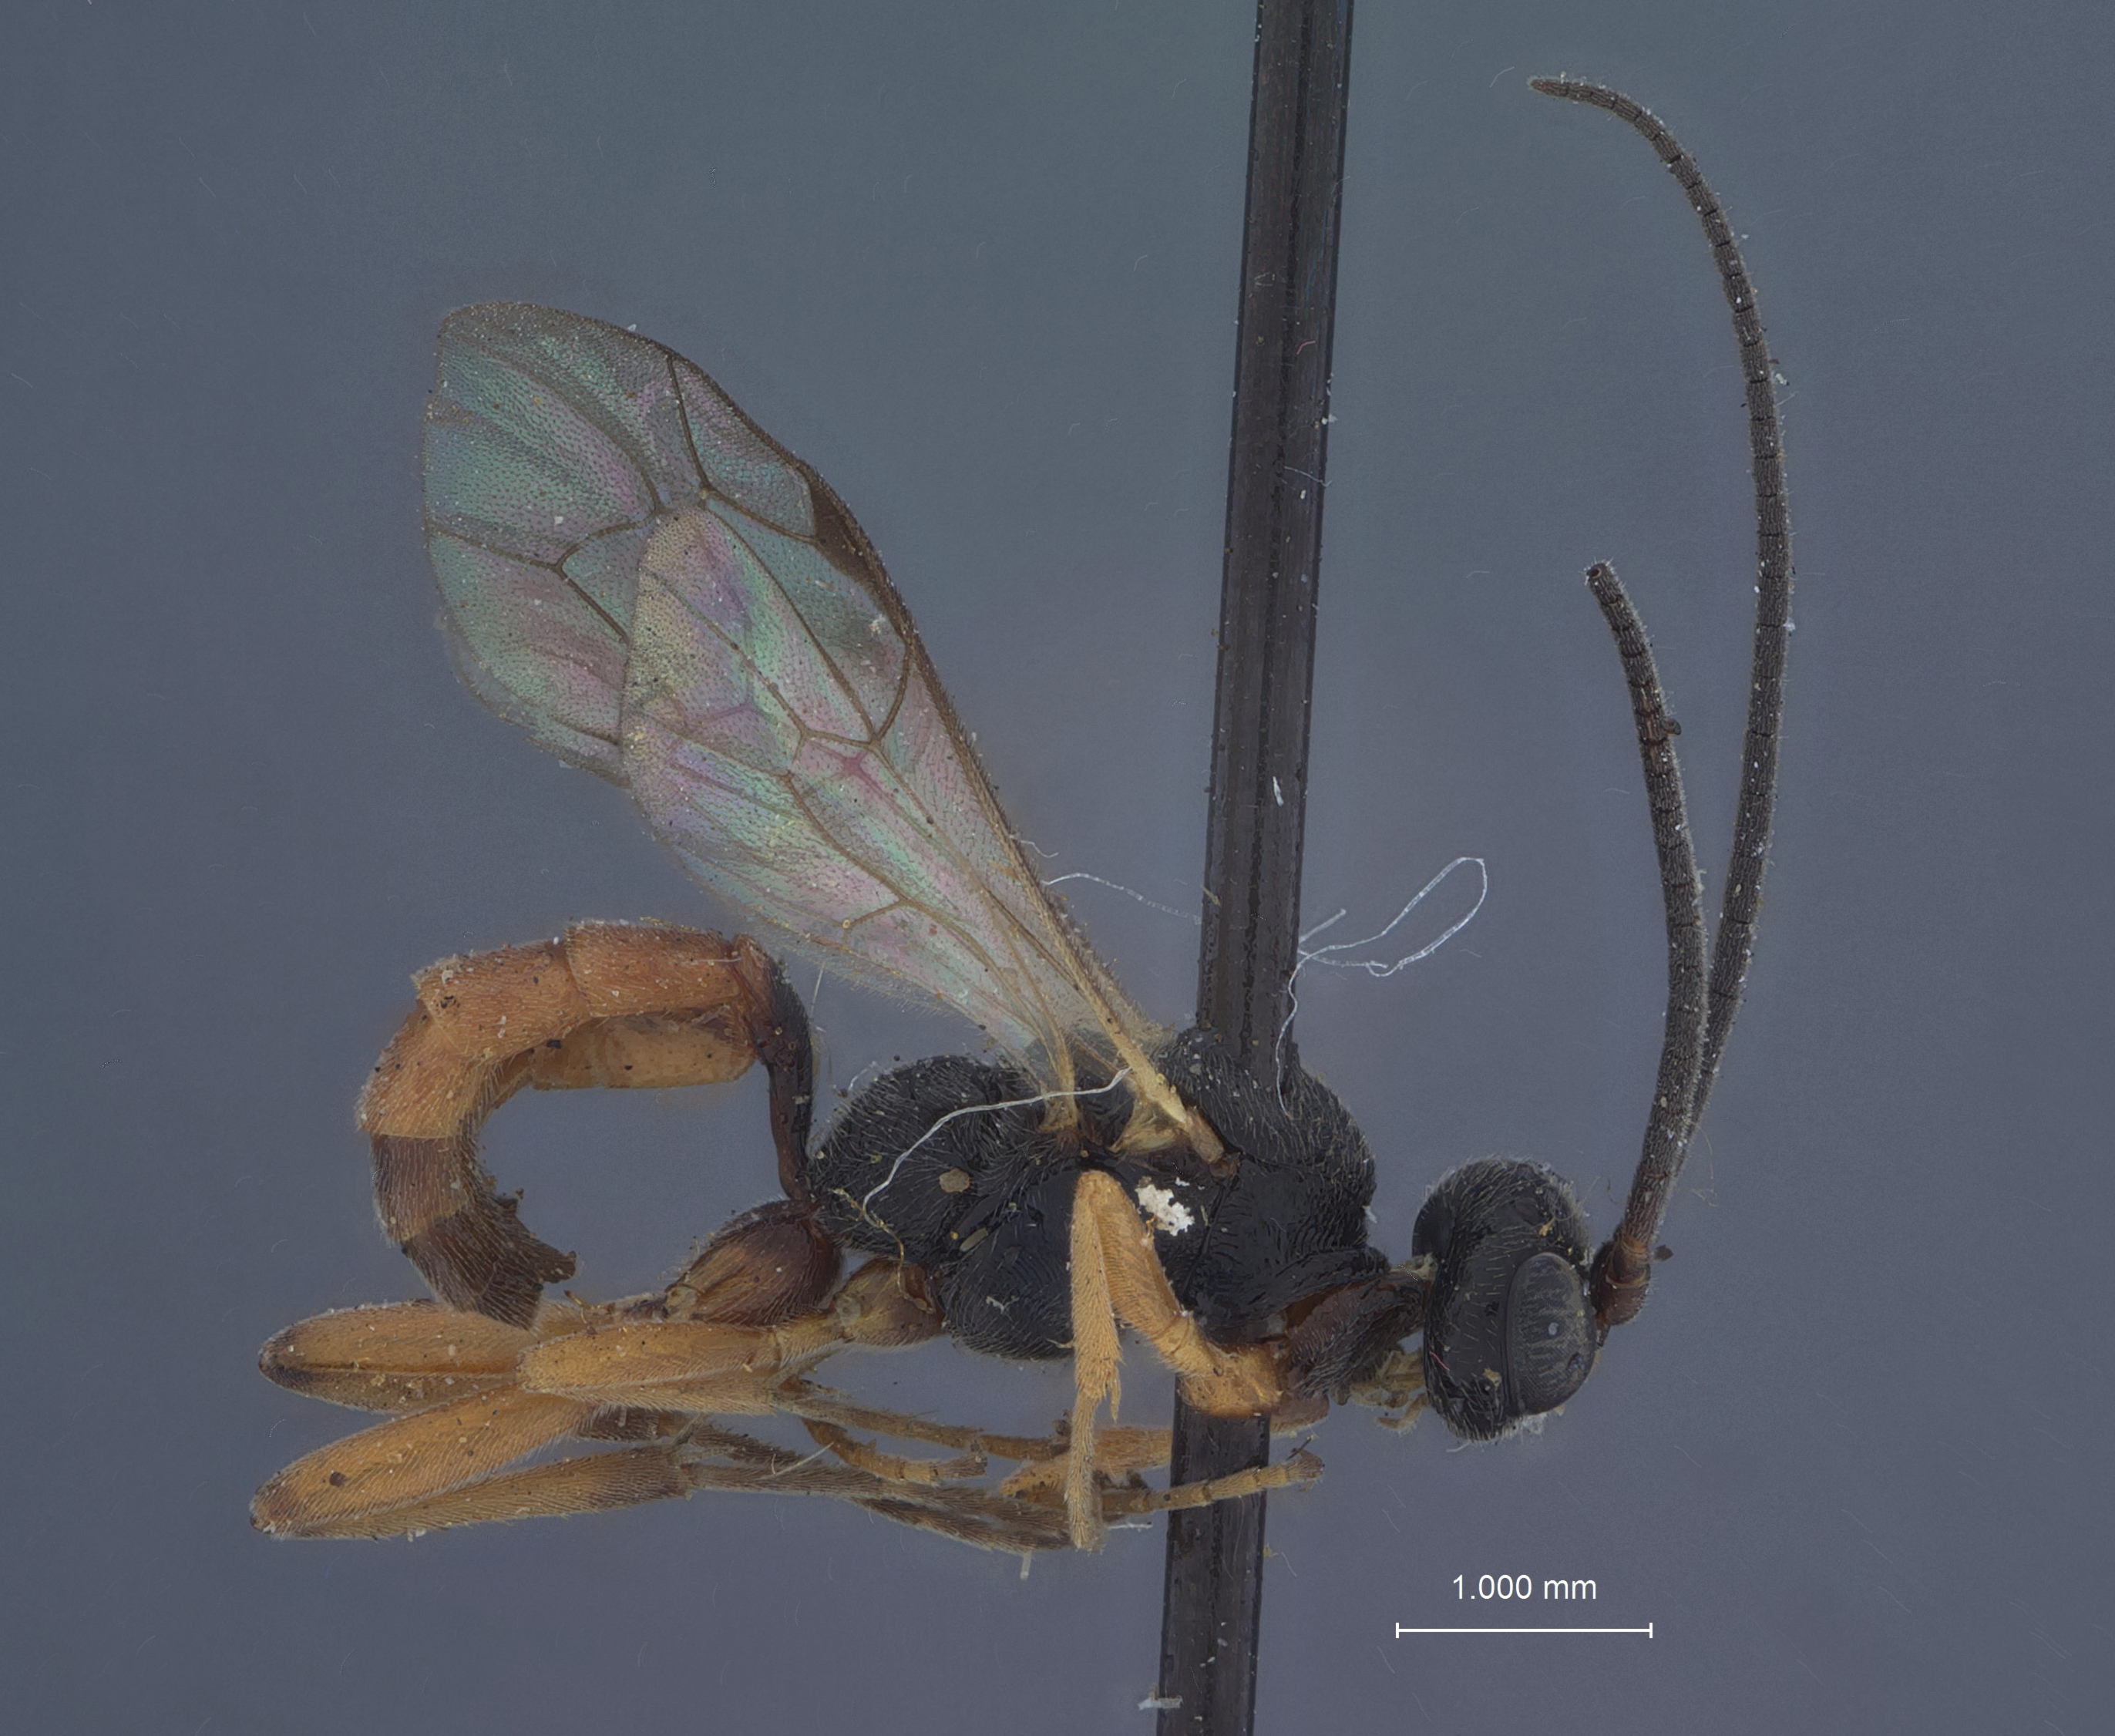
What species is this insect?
Hemiteles nigricaniformis
